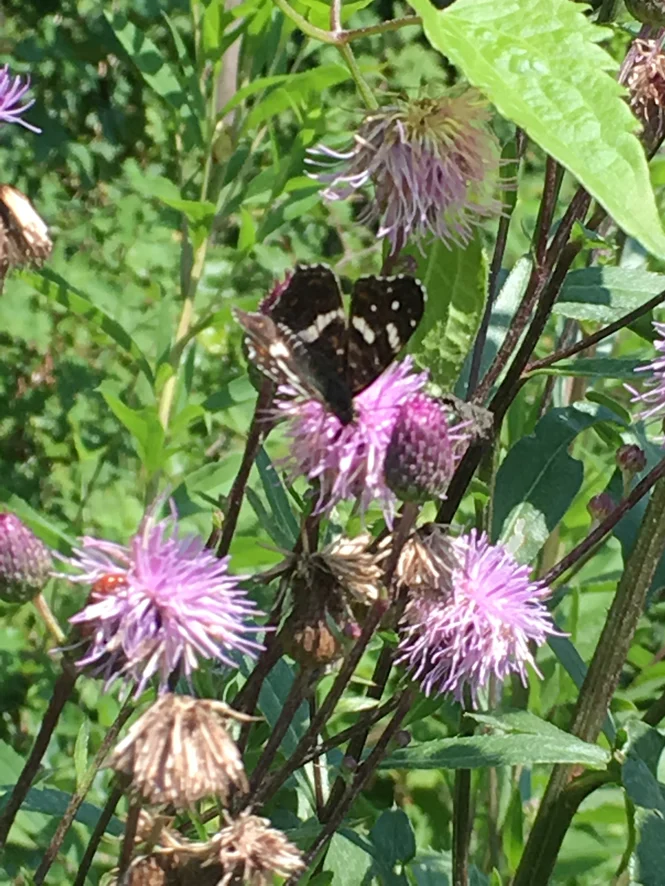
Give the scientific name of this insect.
Araschnia levana
